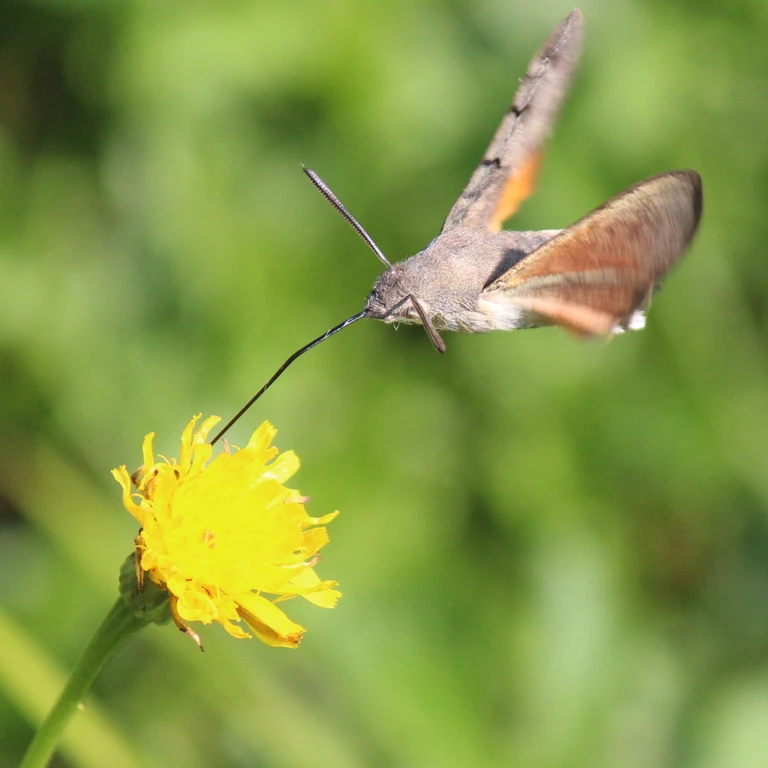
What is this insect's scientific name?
Macroglossum stellatarum
